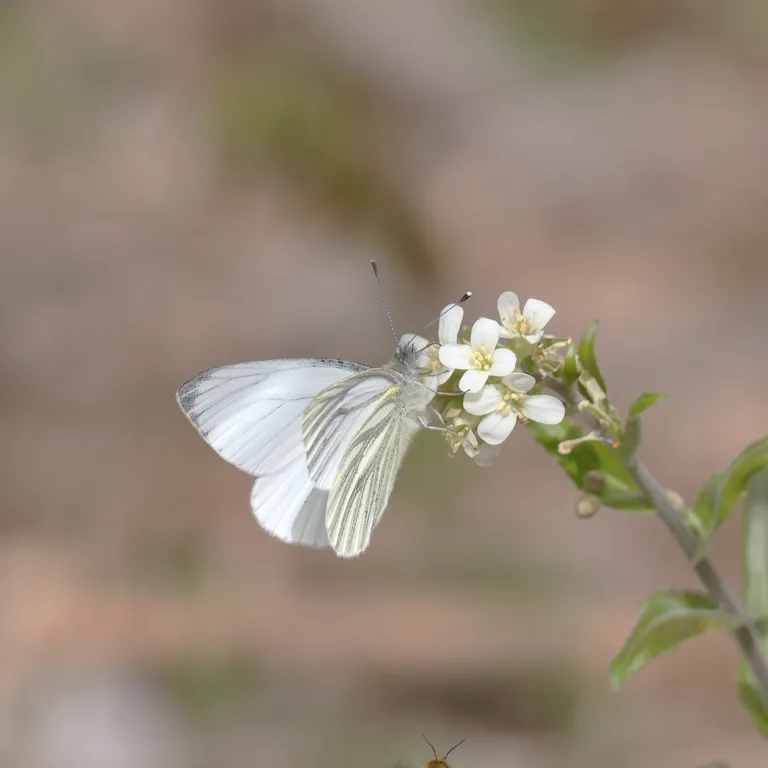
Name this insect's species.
Pieris napi
